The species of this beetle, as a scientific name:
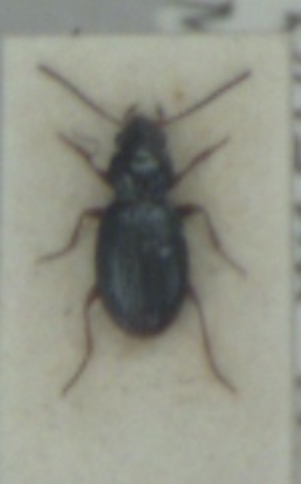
Bembidion schueppelii
